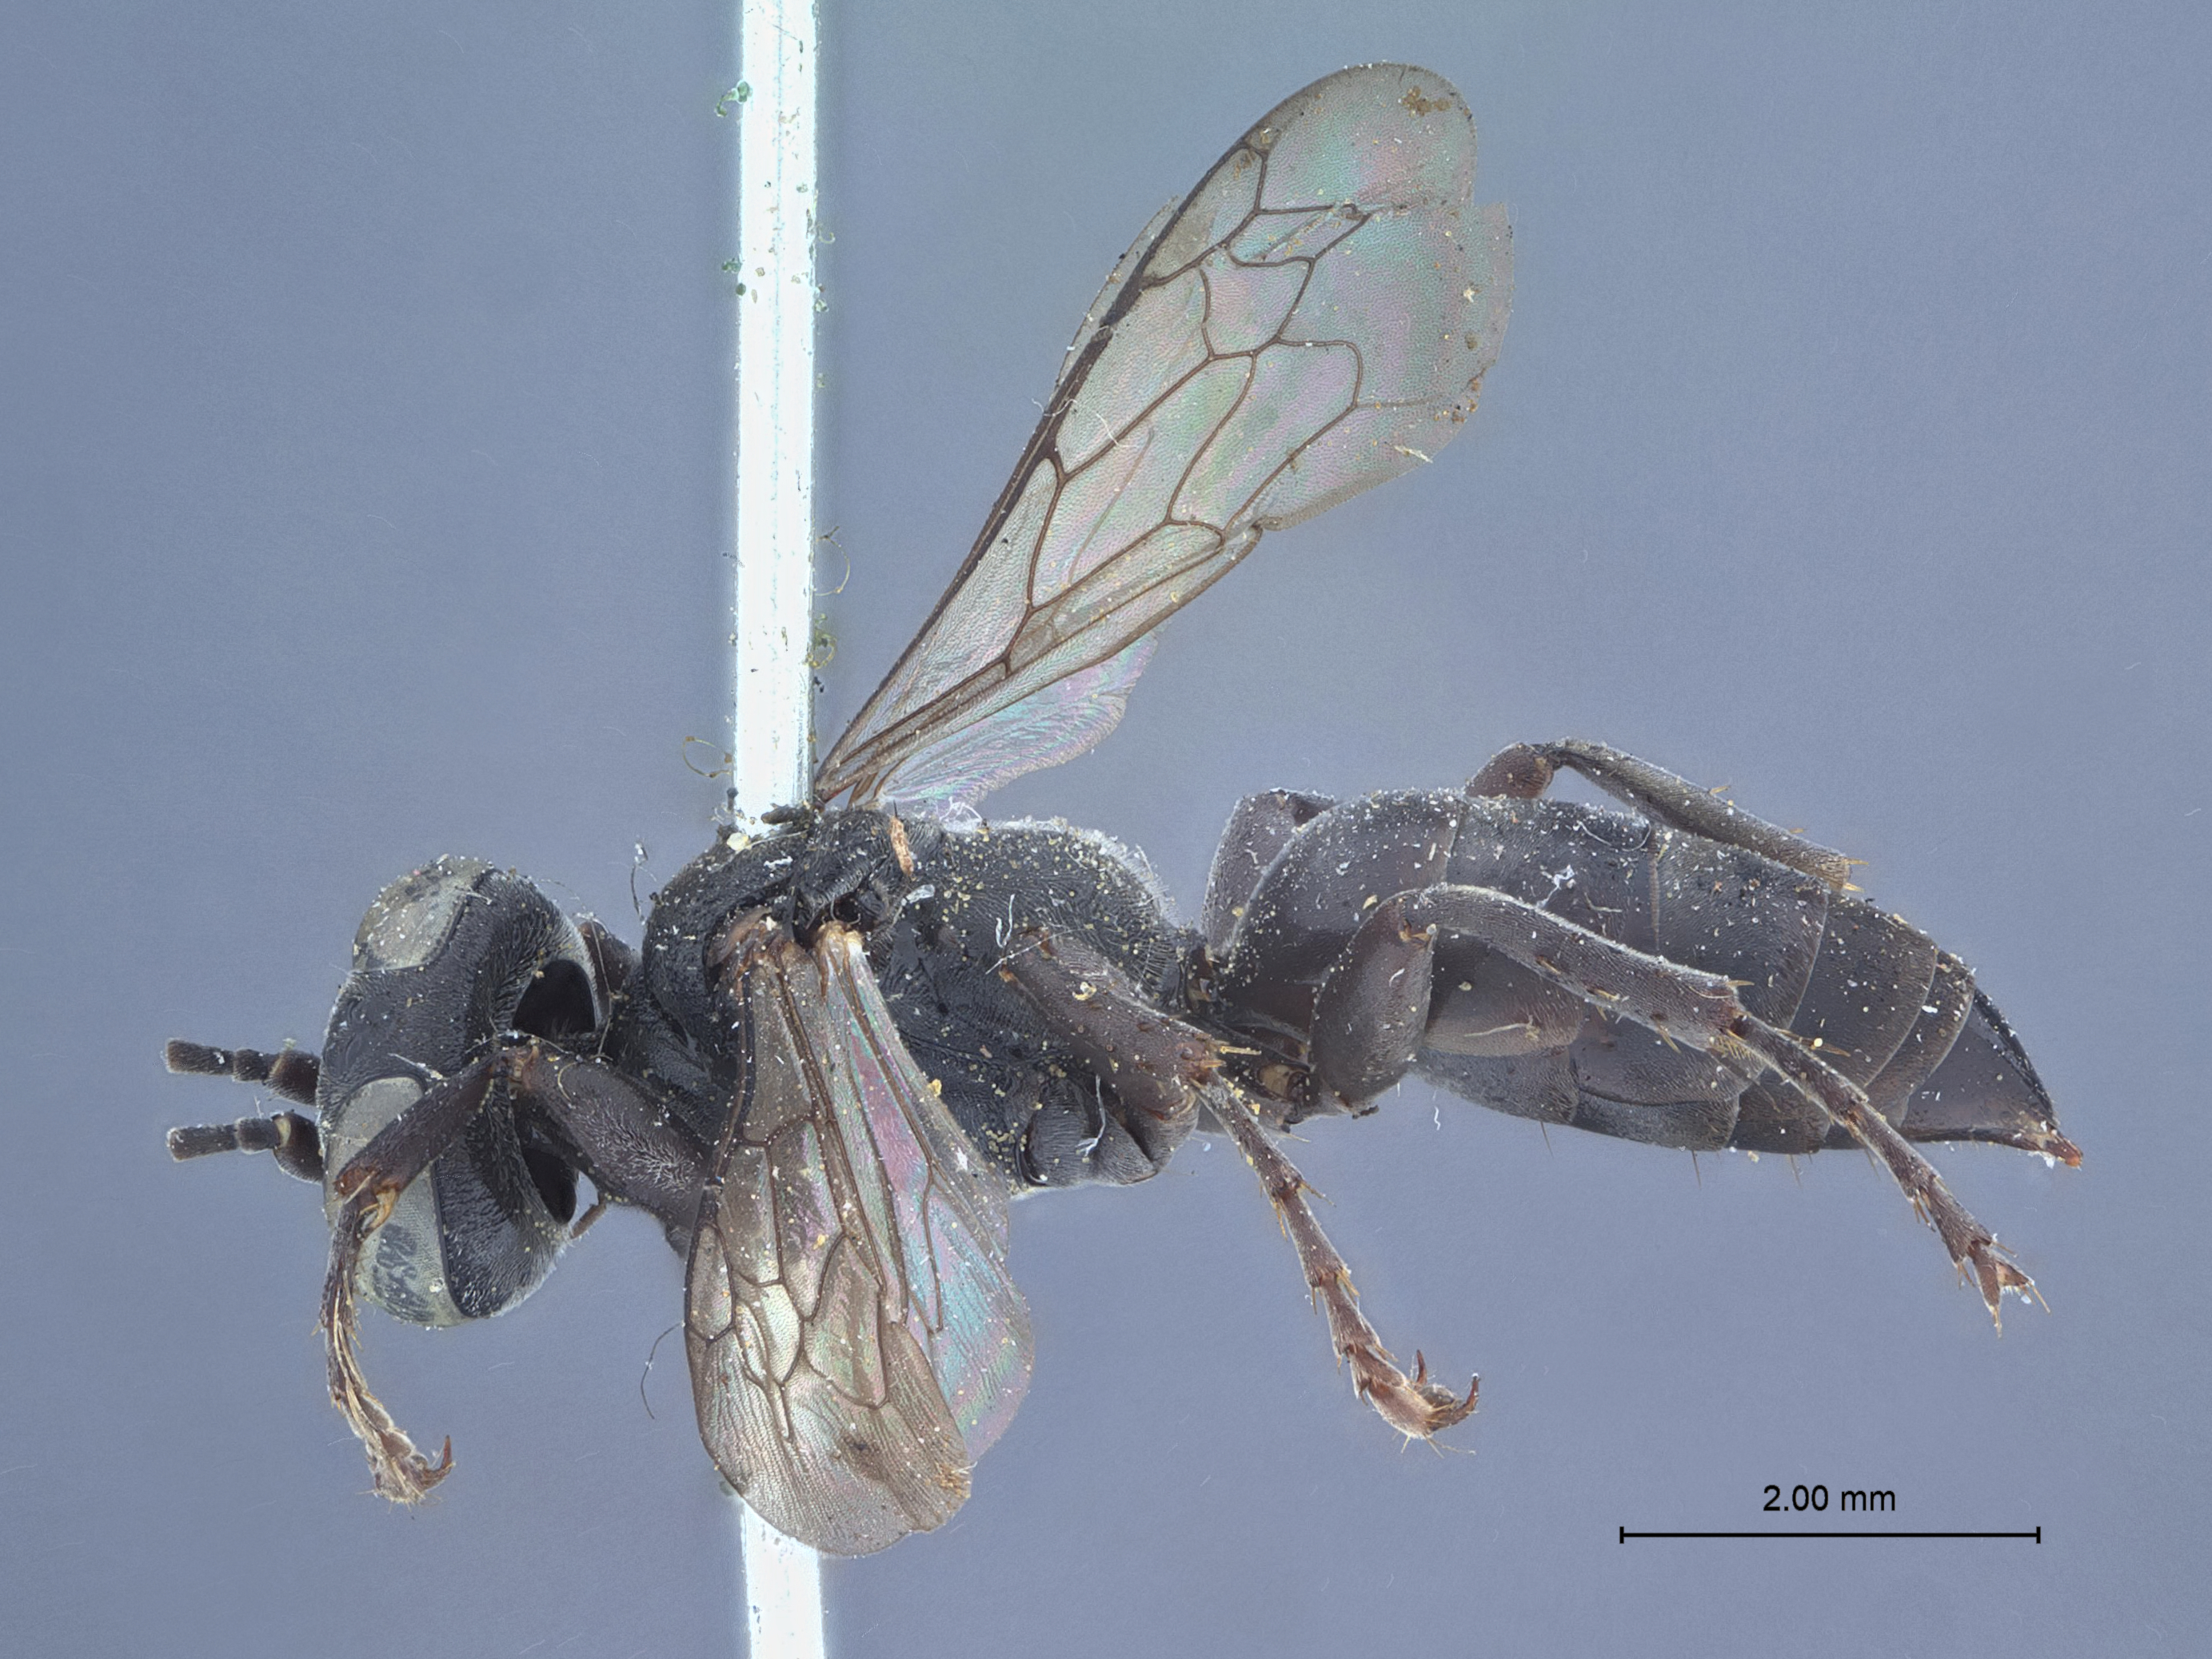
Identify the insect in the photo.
Tachysphex bruesi
